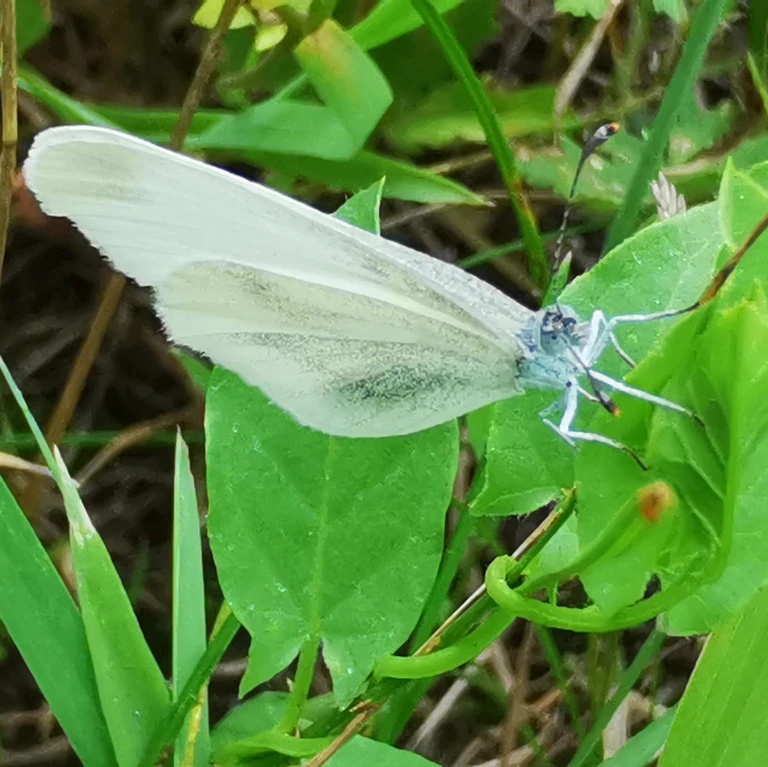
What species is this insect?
Leptidea sinapis/juvernica
